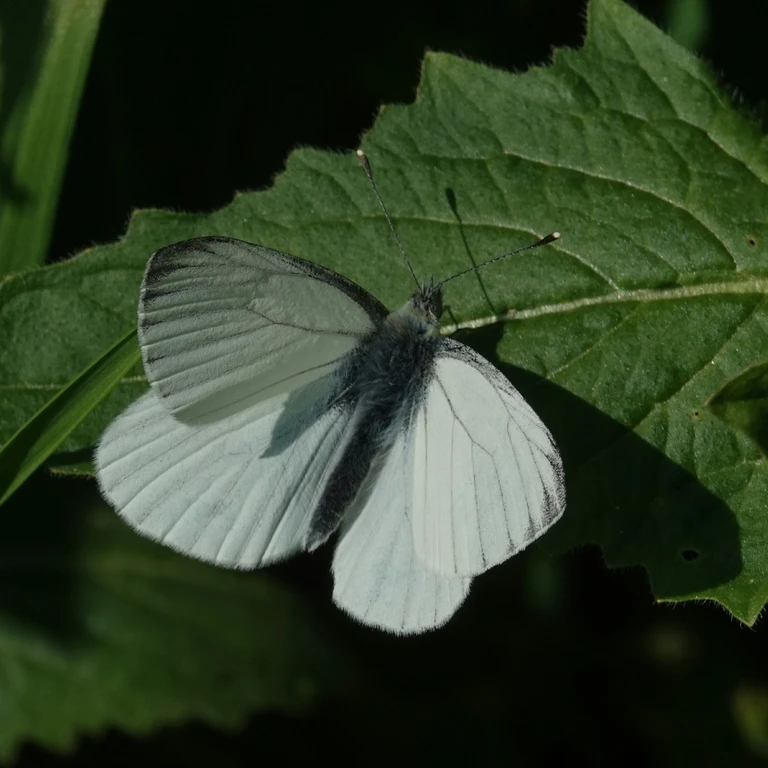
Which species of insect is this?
Pieris napi
